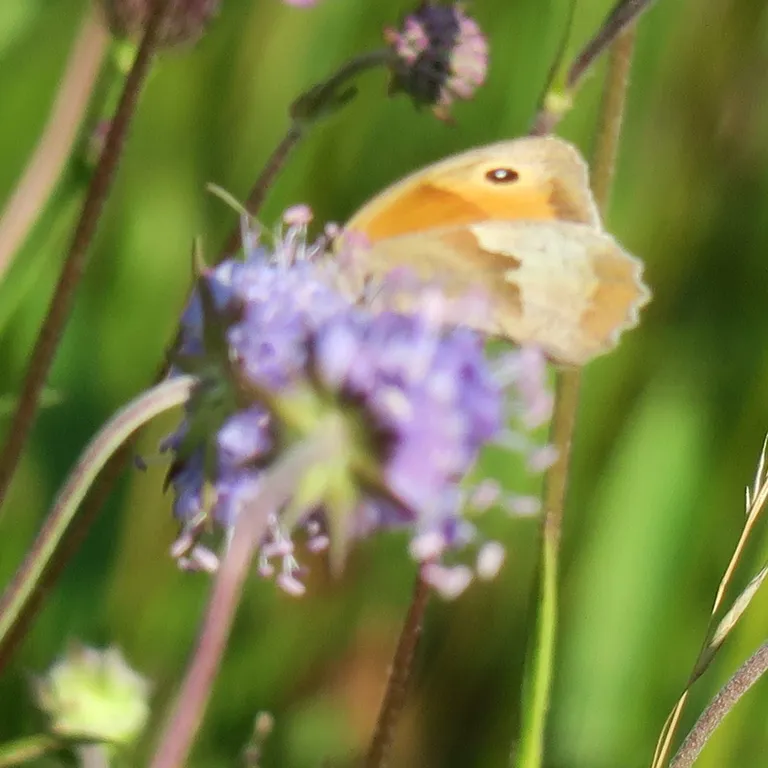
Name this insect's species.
Maniola jurtina
